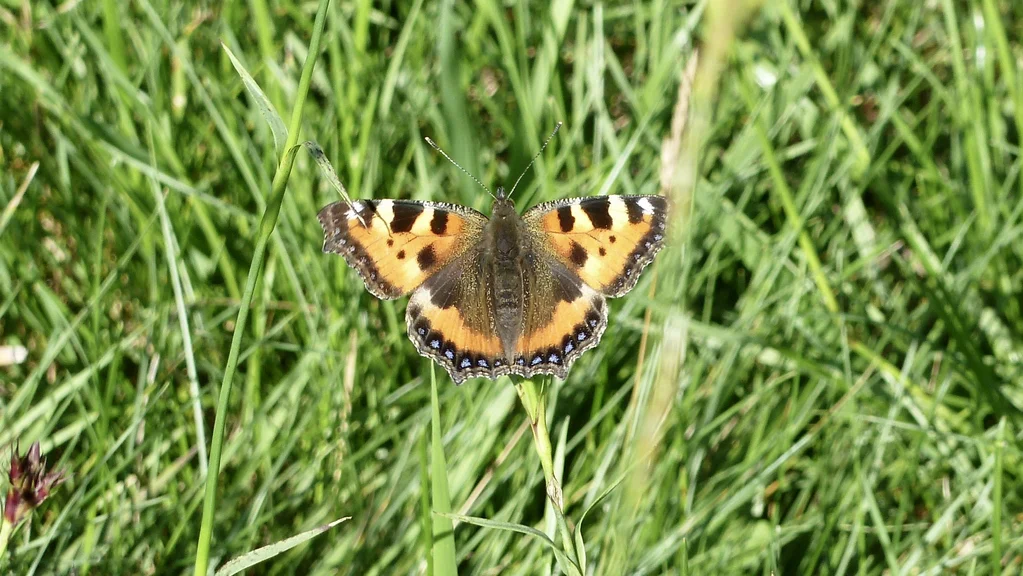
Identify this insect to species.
Aglais urticae
